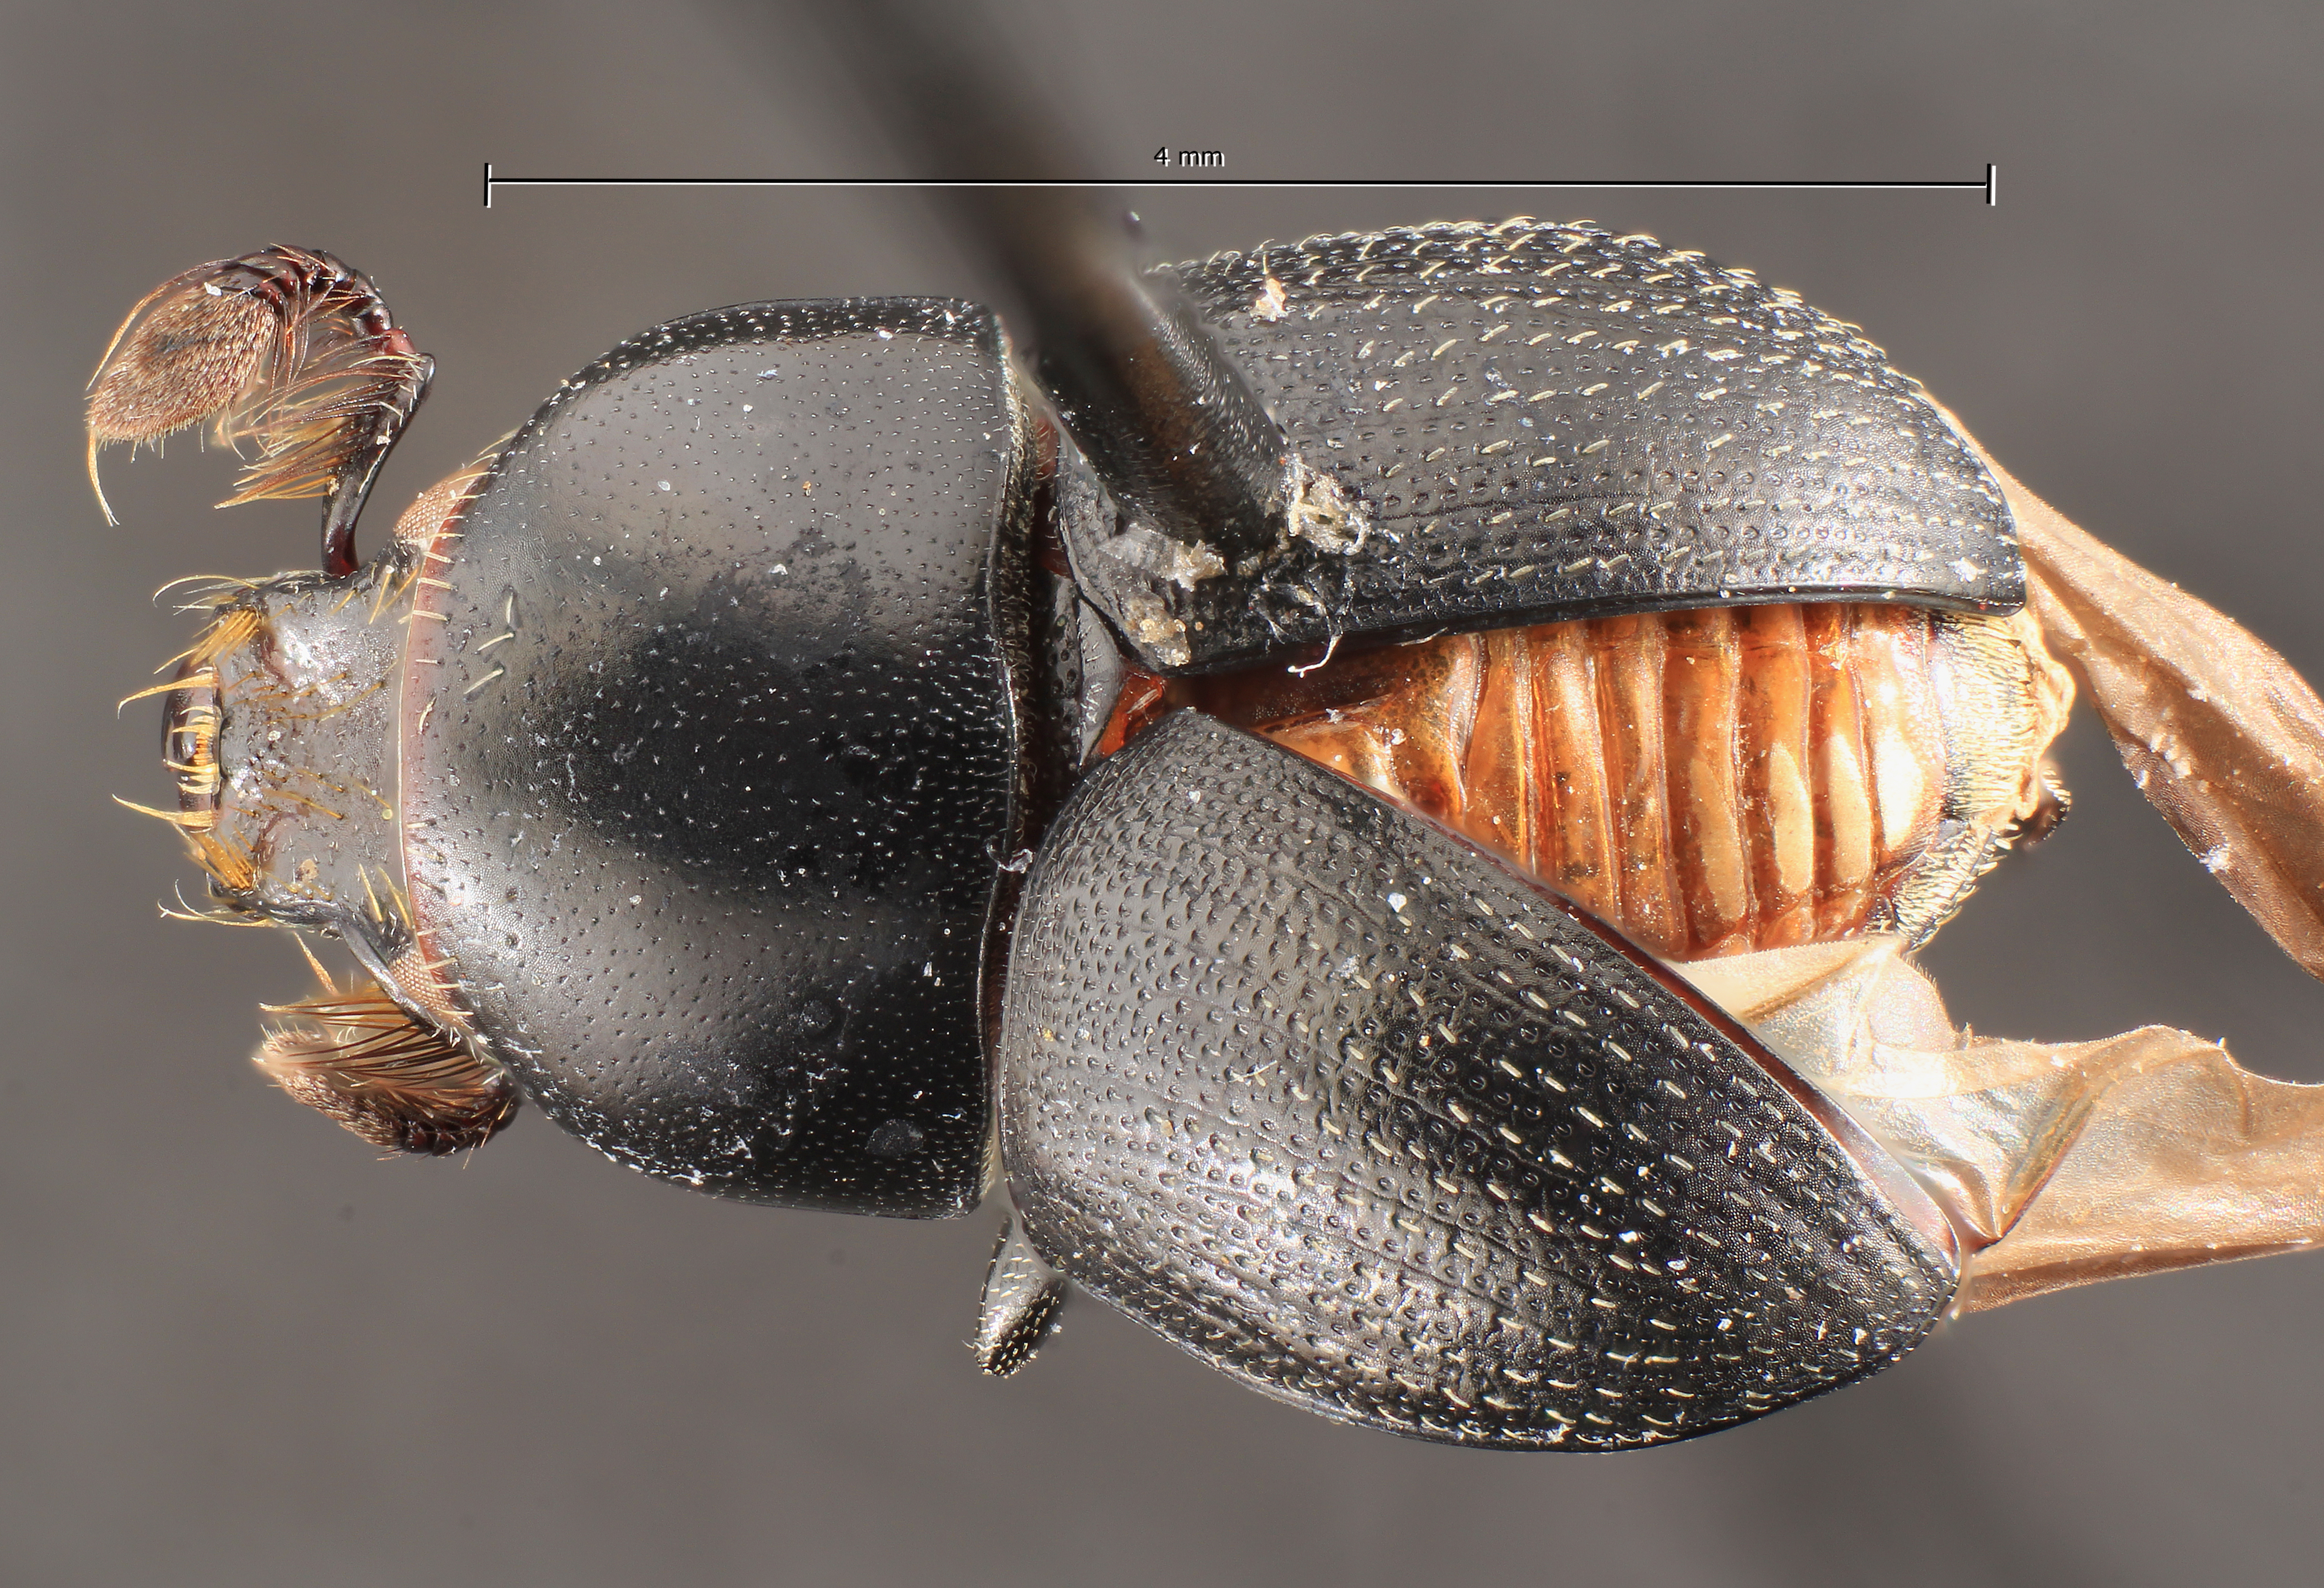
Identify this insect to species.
Camptocerus petrovi
